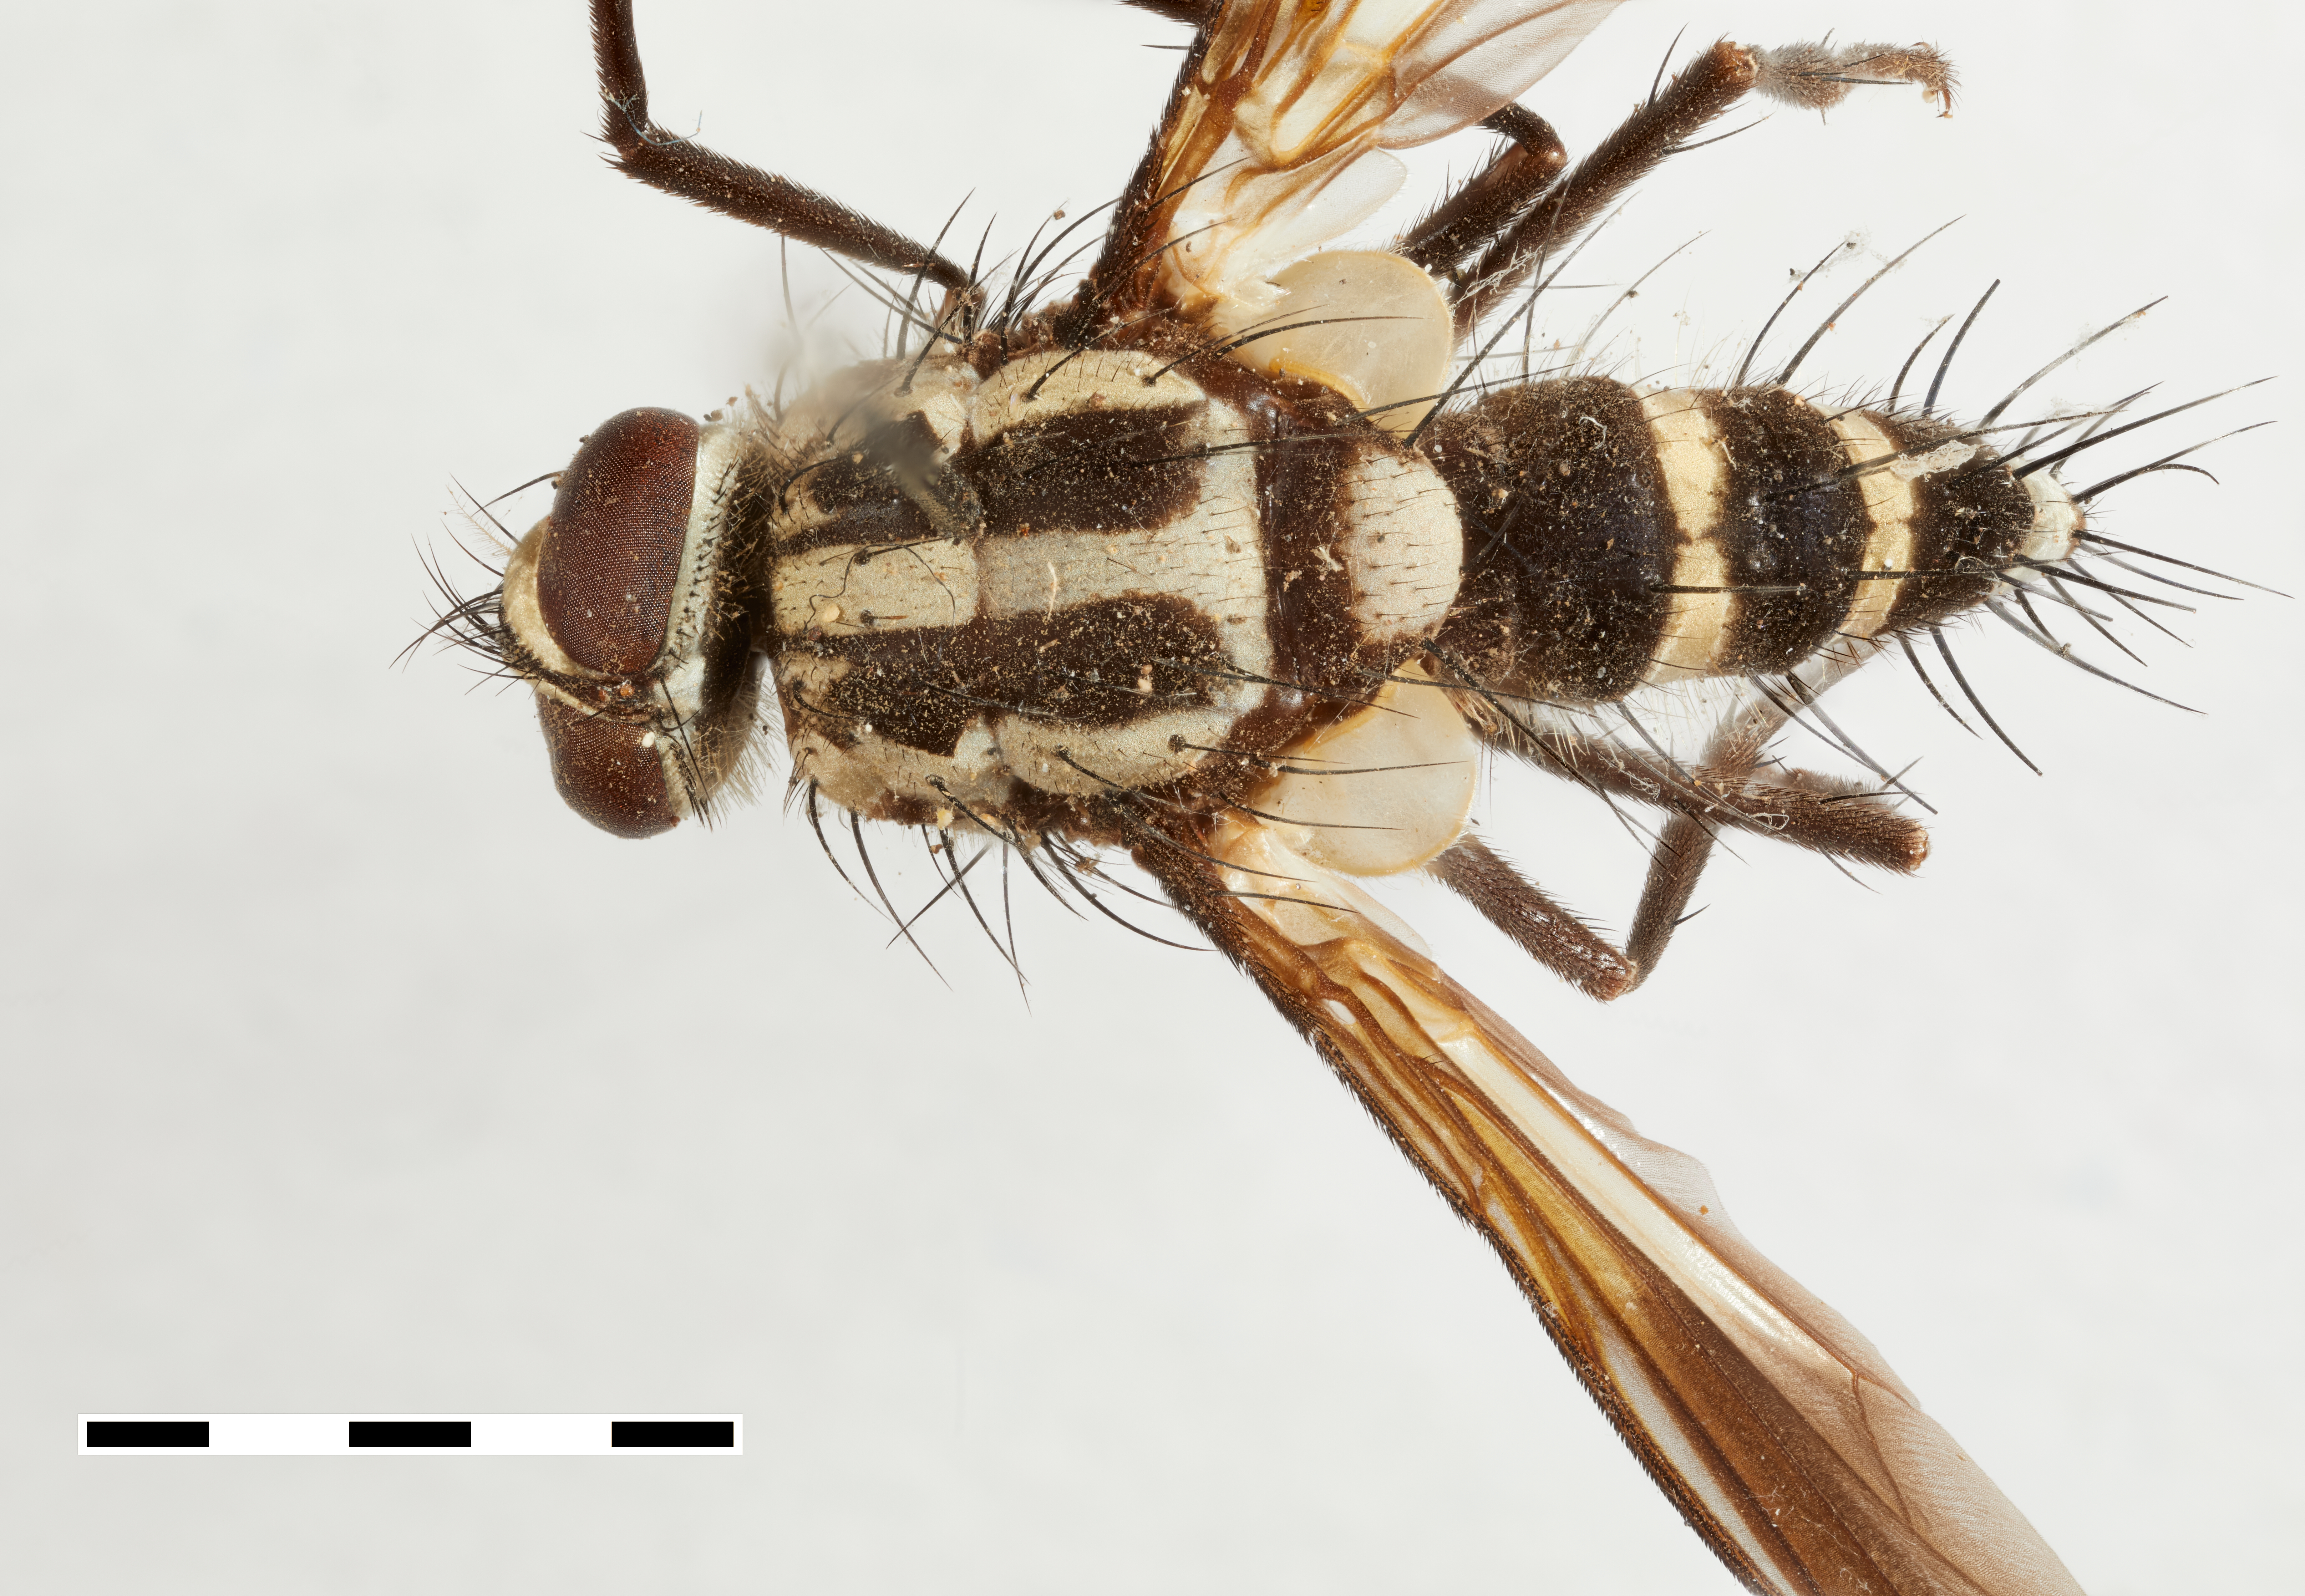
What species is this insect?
Euantha interrupta
